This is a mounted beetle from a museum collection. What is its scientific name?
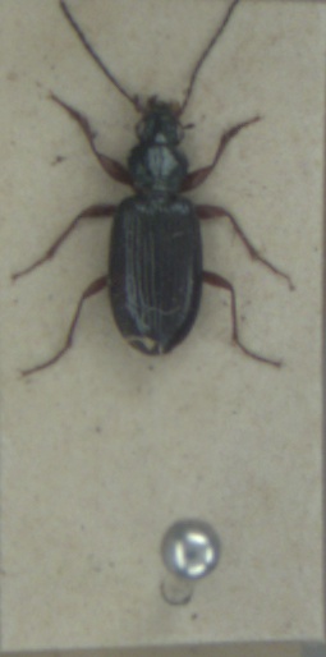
Bembidion decorum
